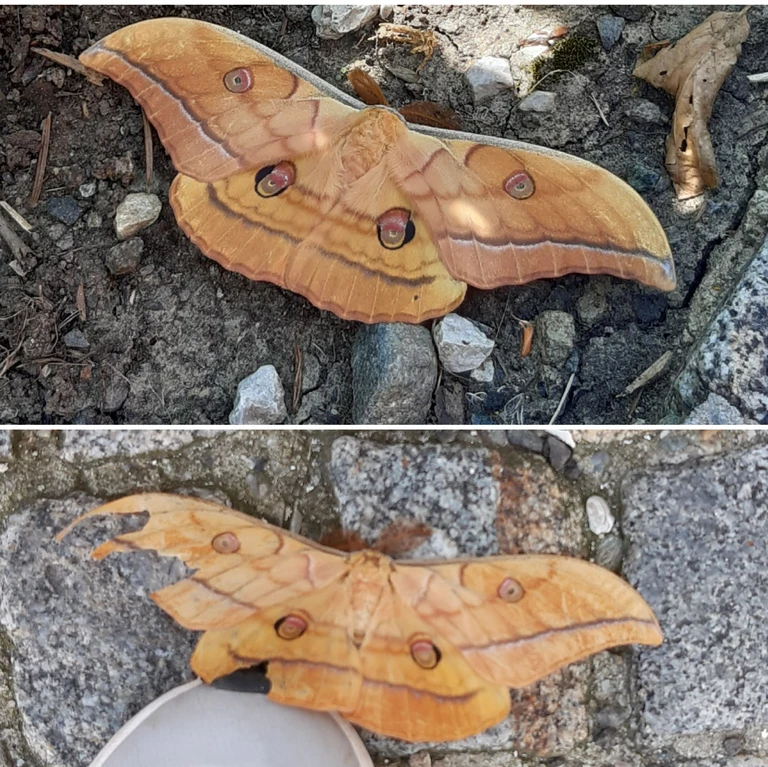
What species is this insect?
Antheraea yamamai
